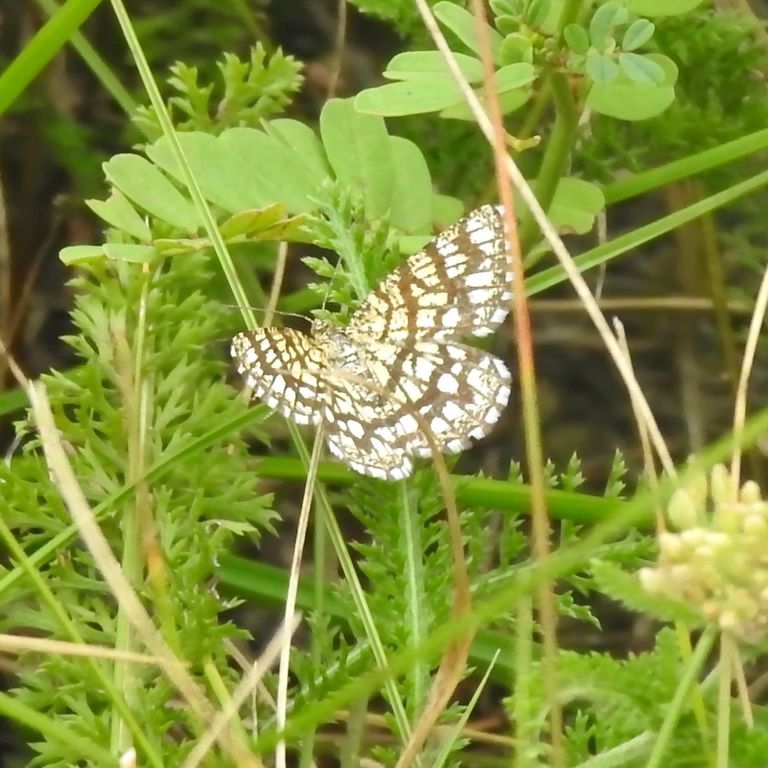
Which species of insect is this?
Chiasmia clathrata
